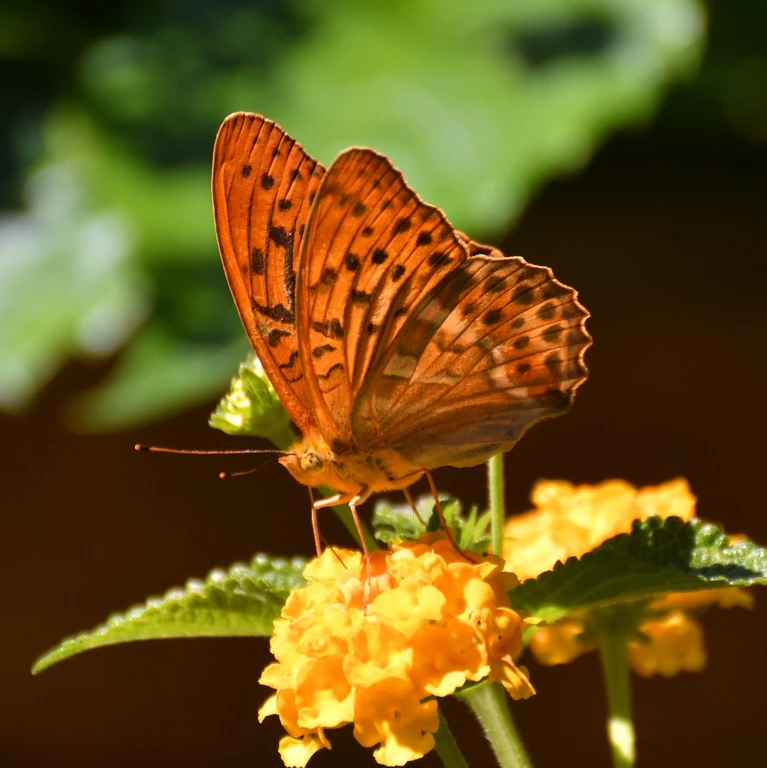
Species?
Argynnis paphia
